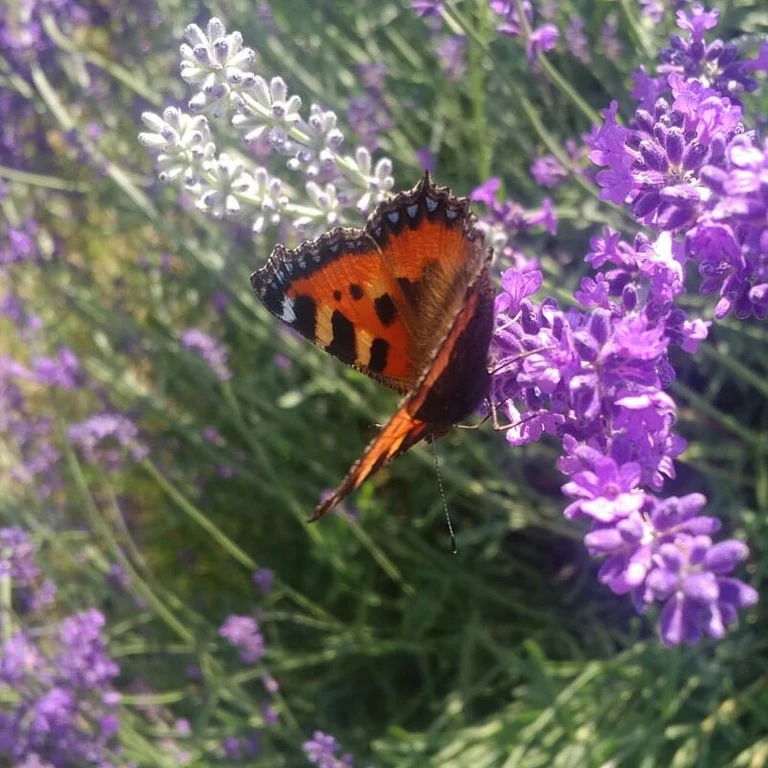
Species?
Aglais urticae
